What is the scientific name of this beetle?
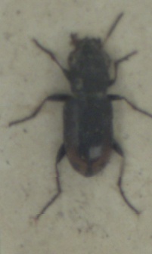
Notiophilus biguttatus
